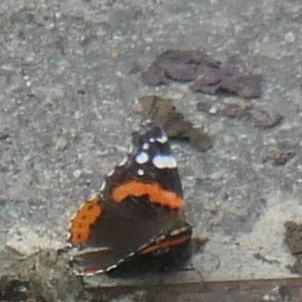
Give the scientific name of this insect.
Vanessa atalanta
